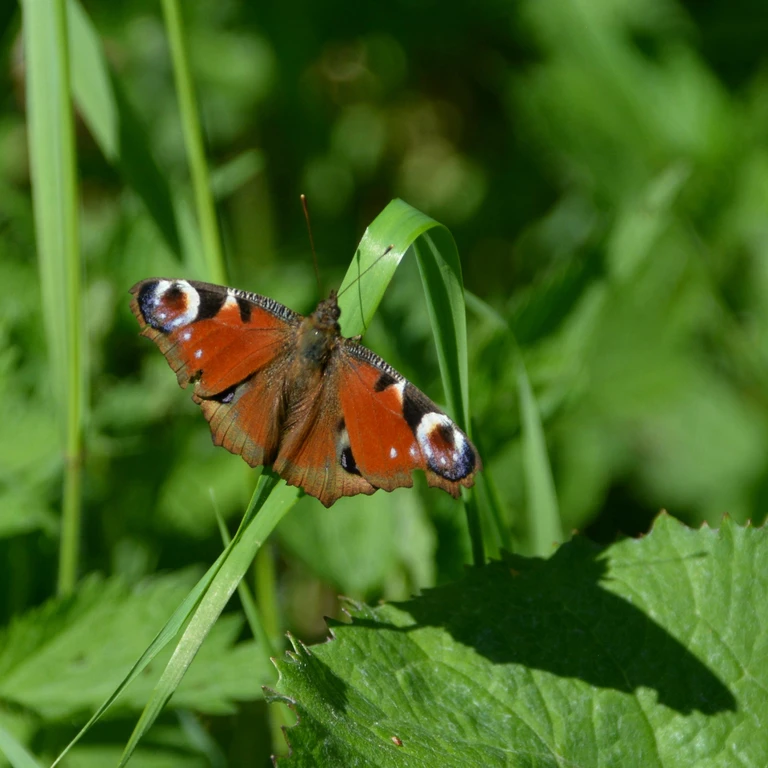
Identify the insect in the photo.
Aglais io
